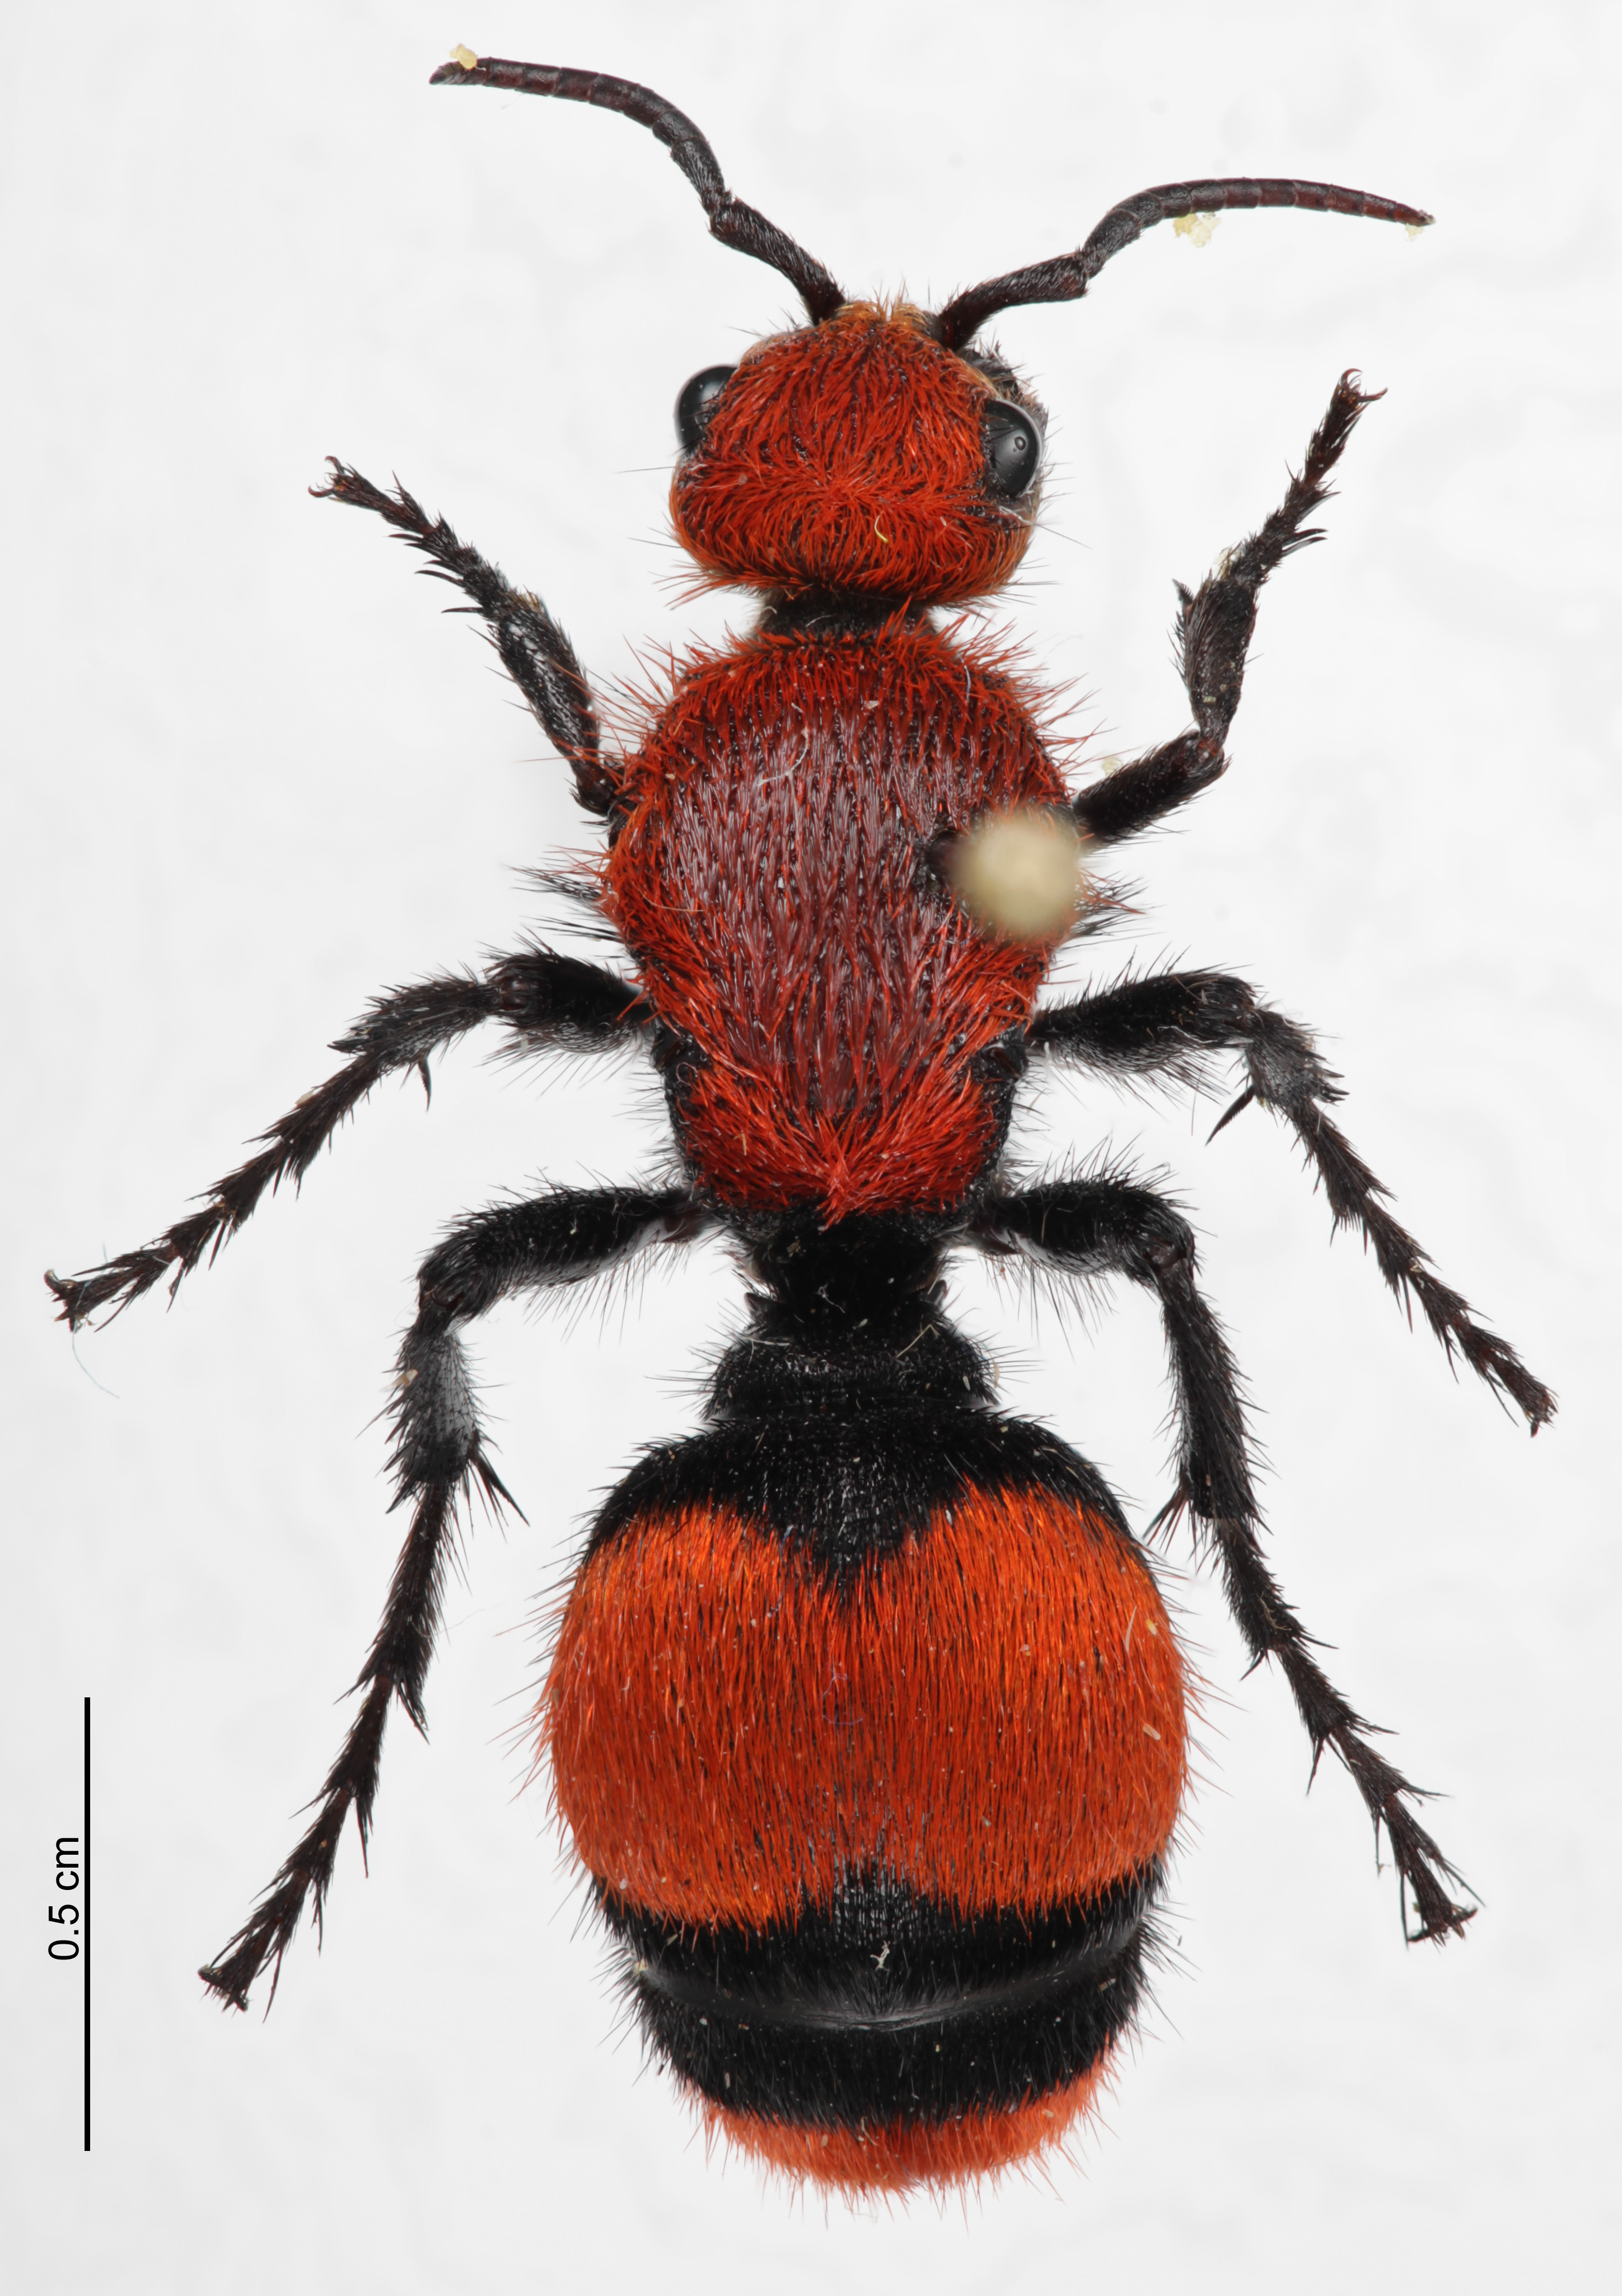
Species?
Dasymutilla occidentalis
